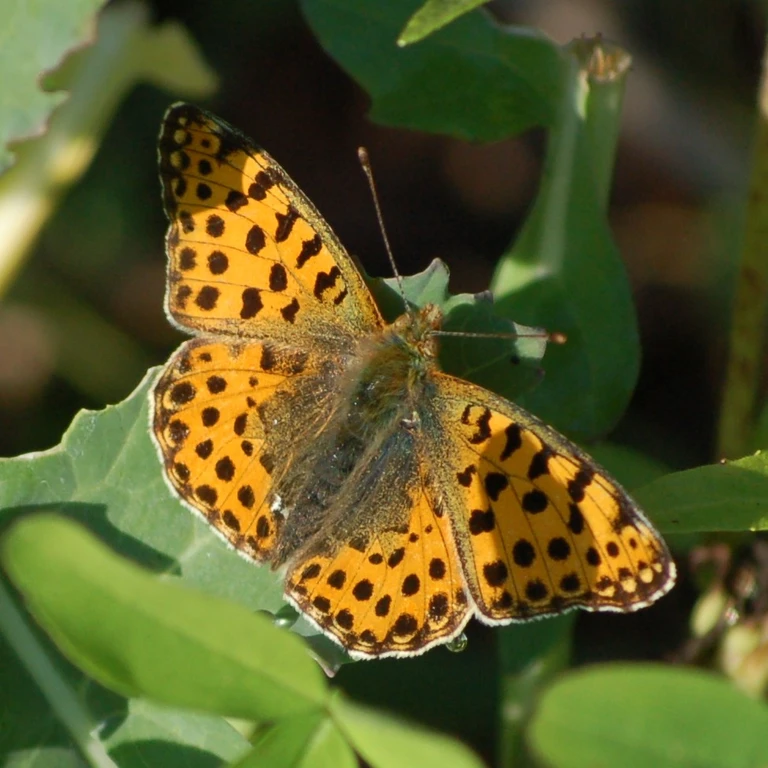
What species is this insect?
Issoria lathonia
